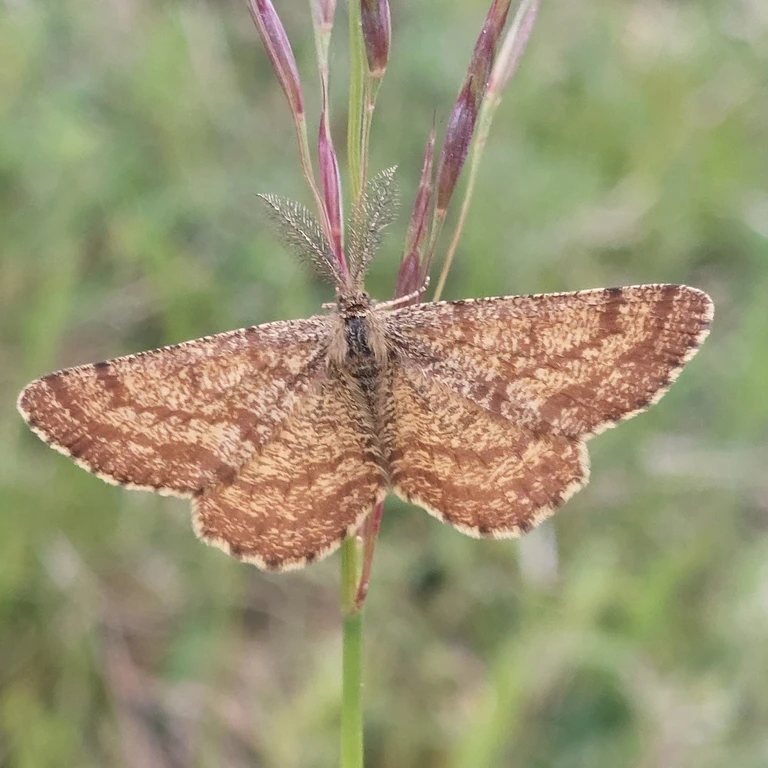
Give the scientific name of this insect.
Ematurga atomaria
